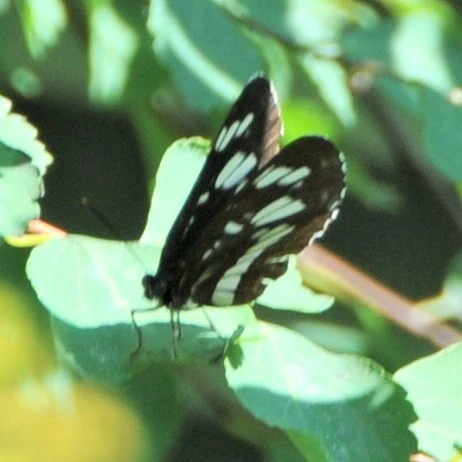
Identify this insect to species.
Neptis rivularis
